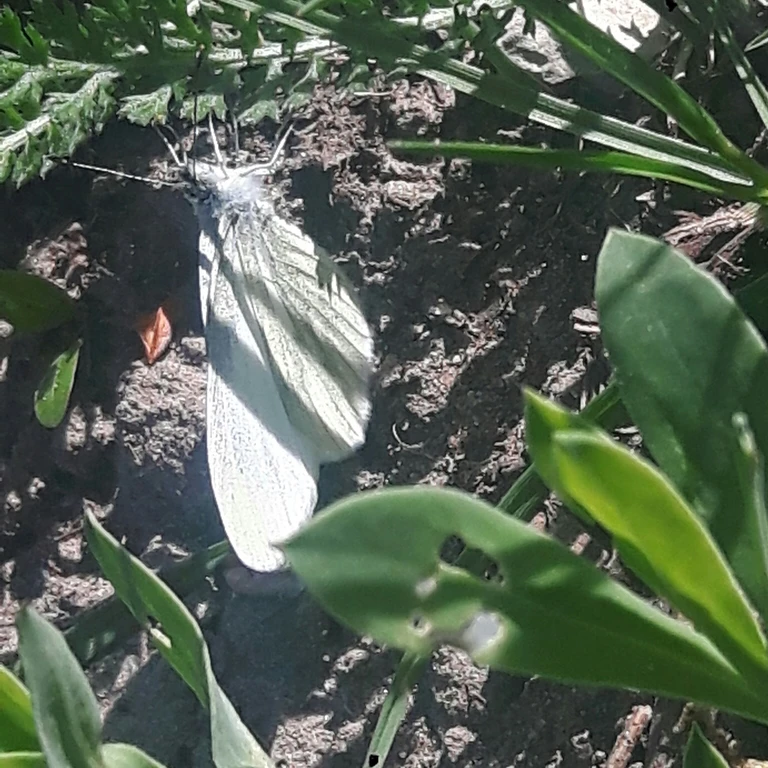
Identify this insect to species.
Leptidea sinapis/juvernica
